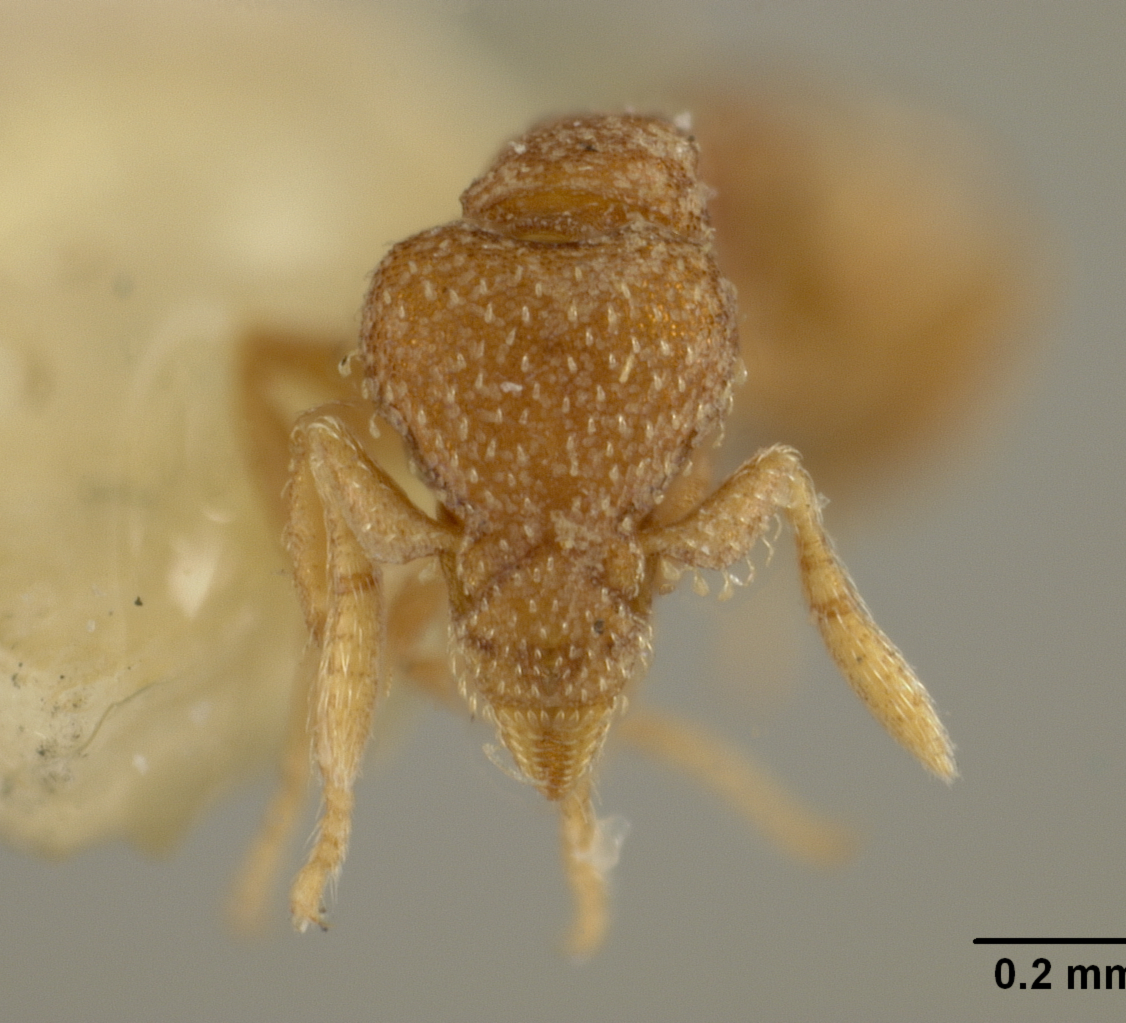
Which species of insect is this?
Strumigenys studiosi
